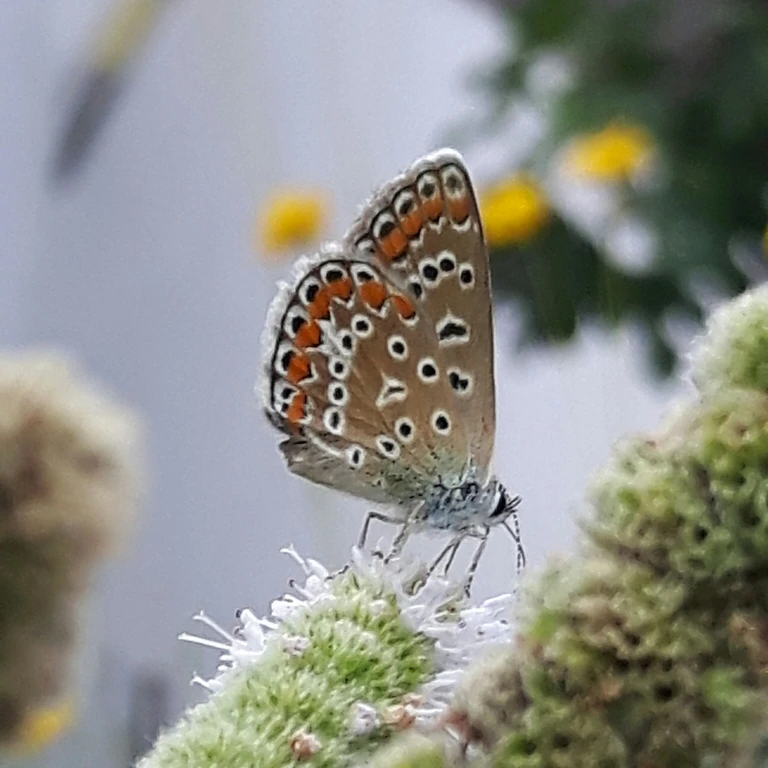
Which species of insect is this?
Polyommatus icarus
